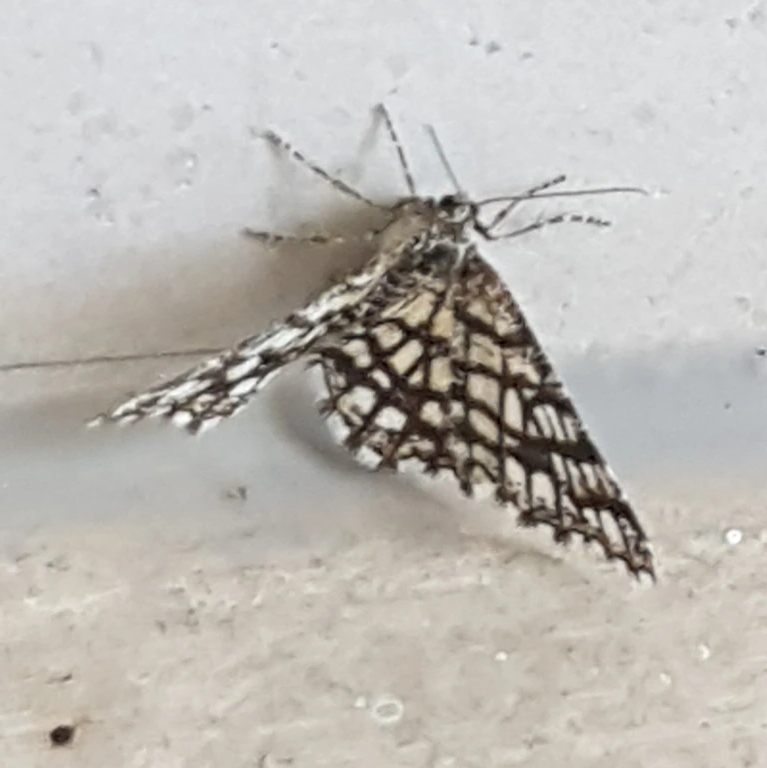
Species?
Chiasmia clathrata
